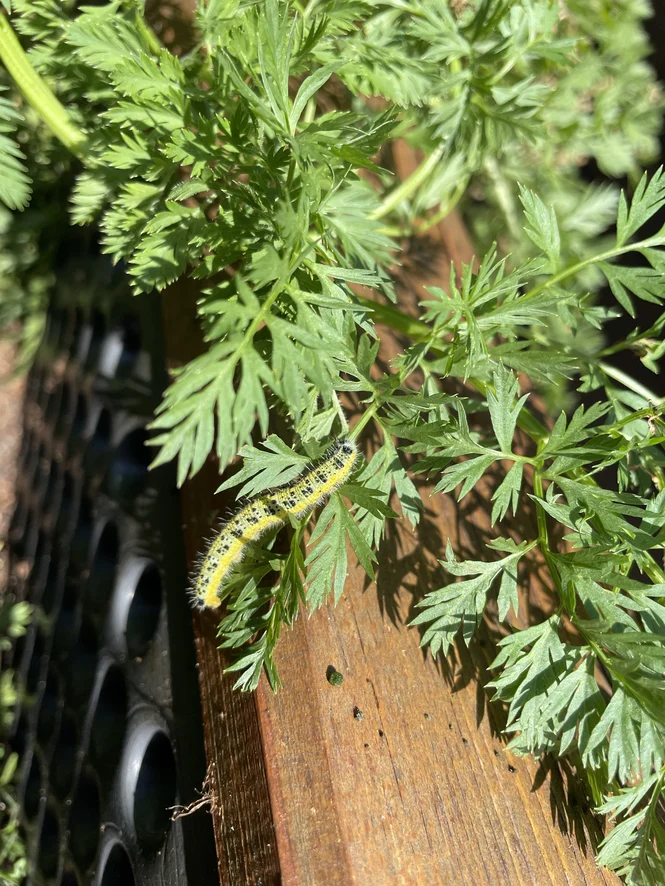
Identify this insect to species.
Pieris brassicae
